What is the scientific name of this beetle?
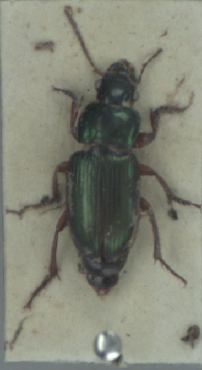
Harpalus affinis
